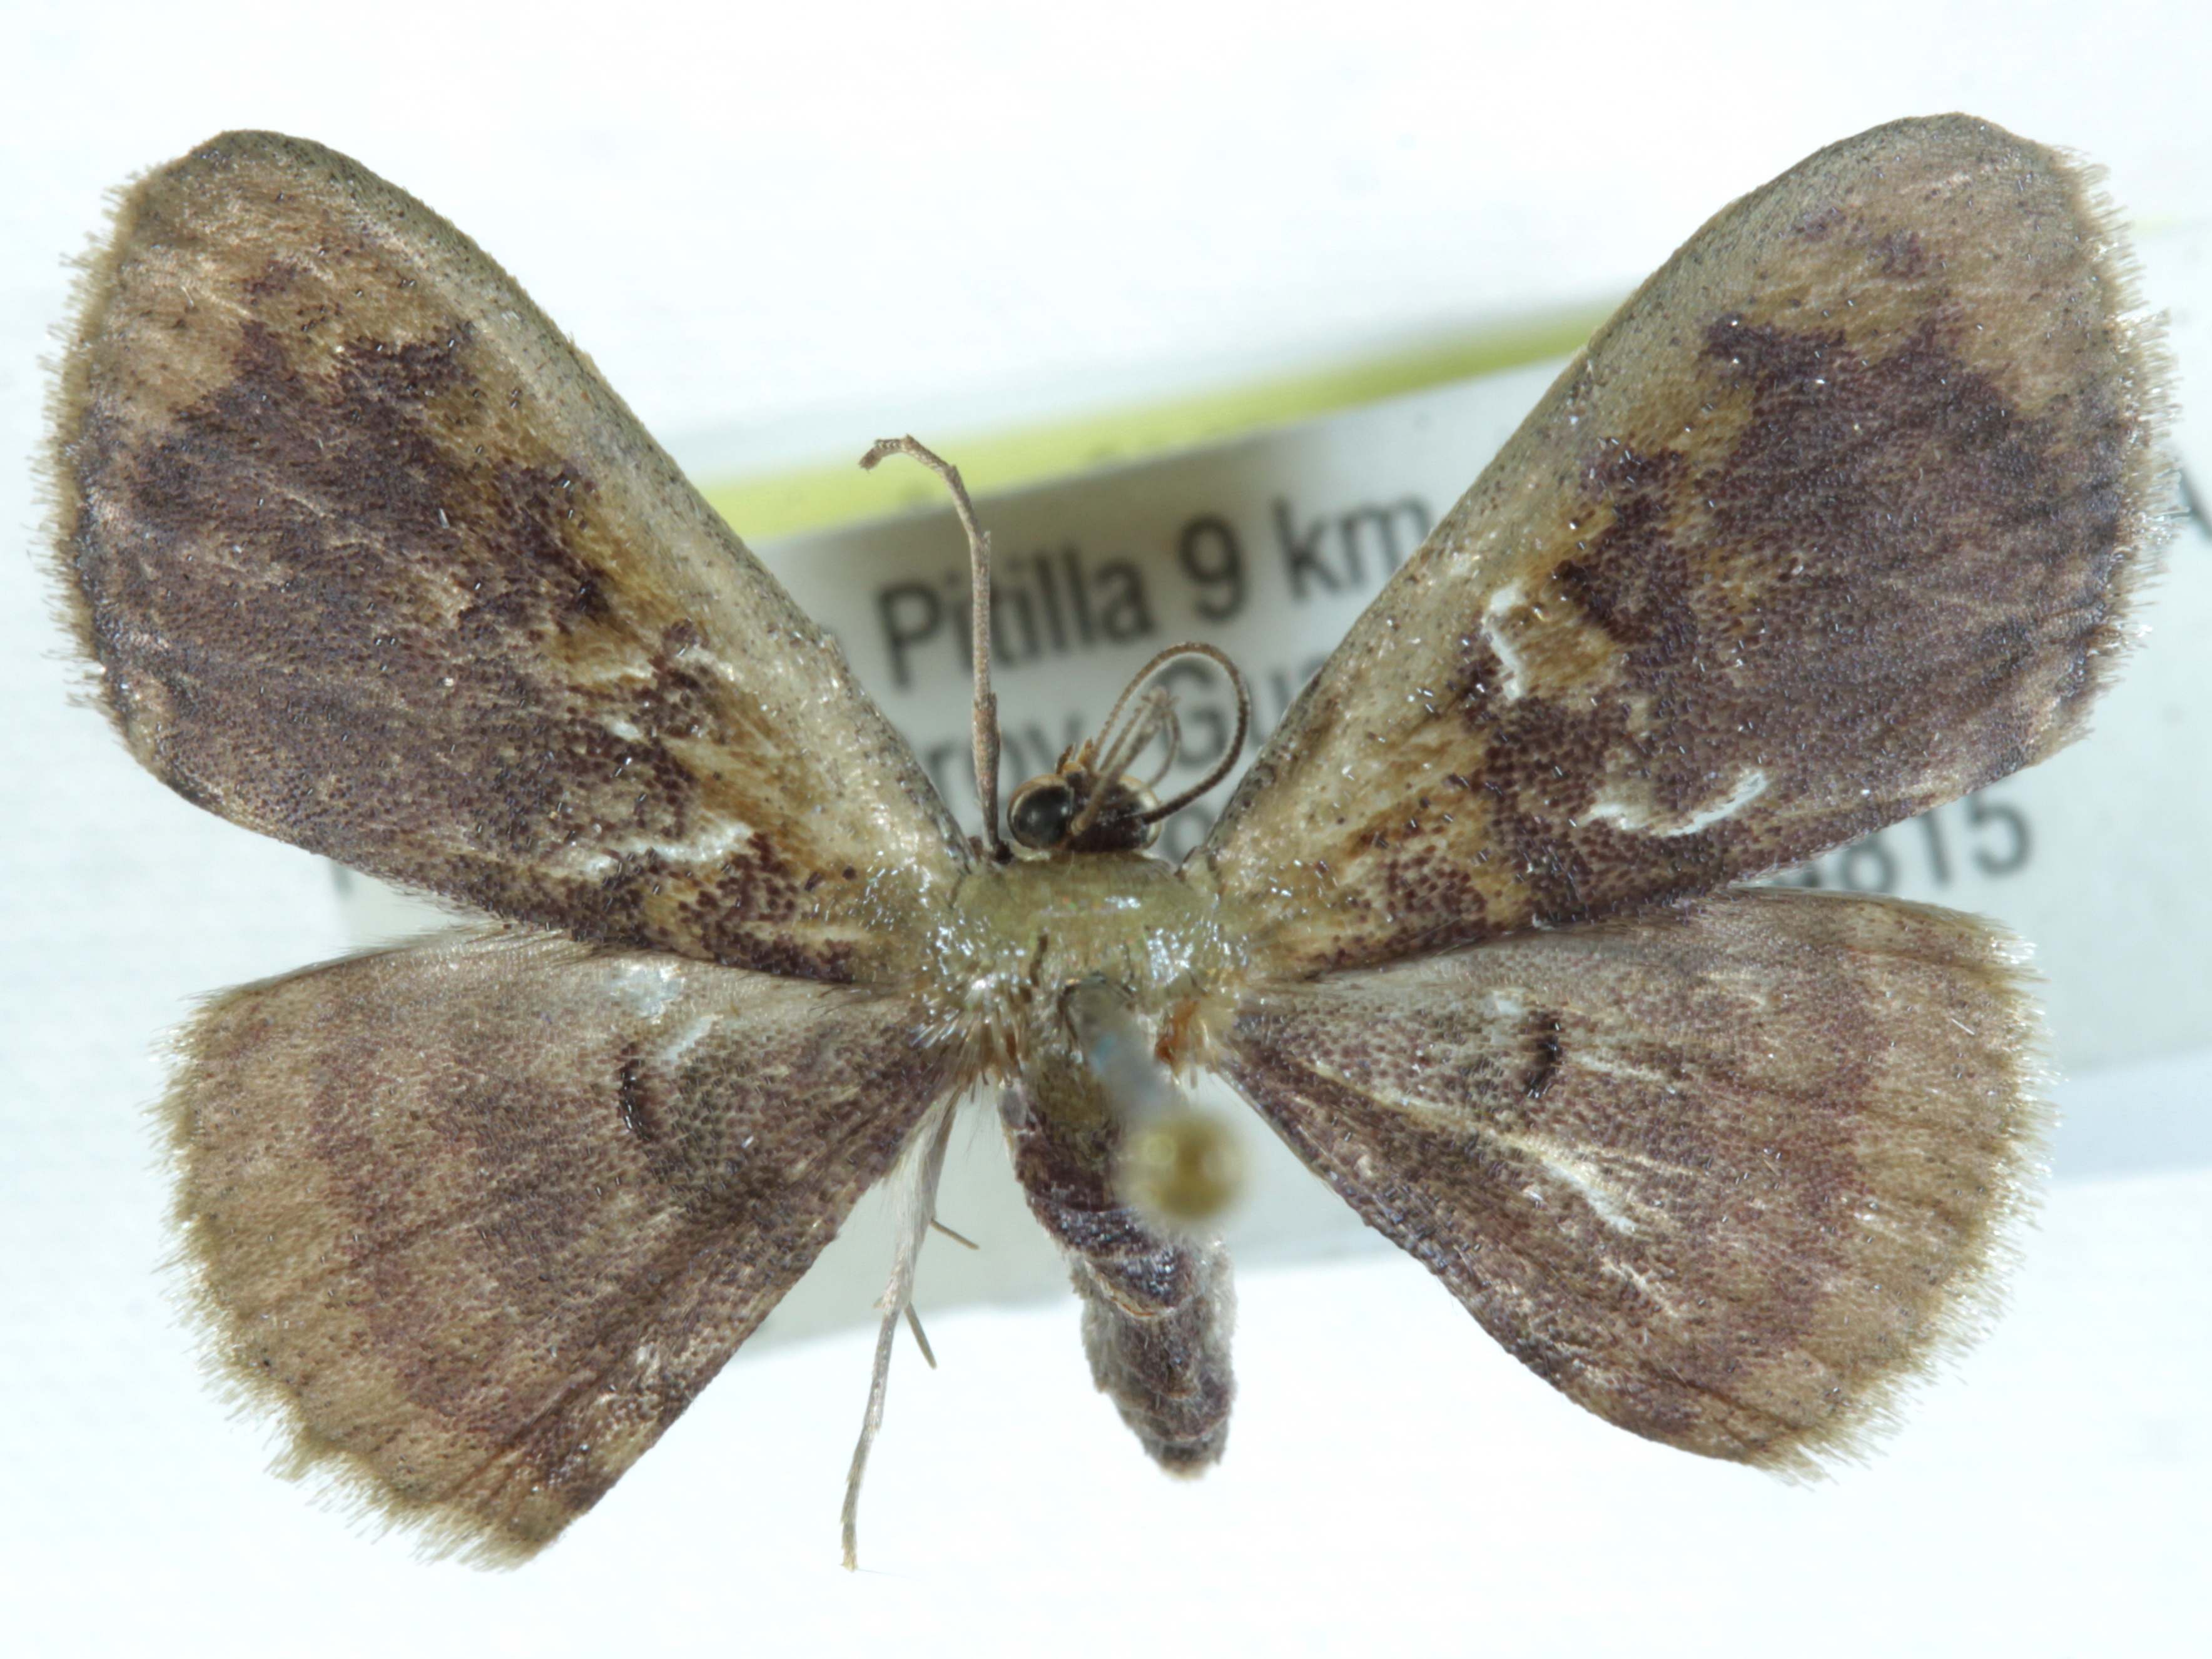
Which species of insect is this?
Crypsityla quinquelineata
